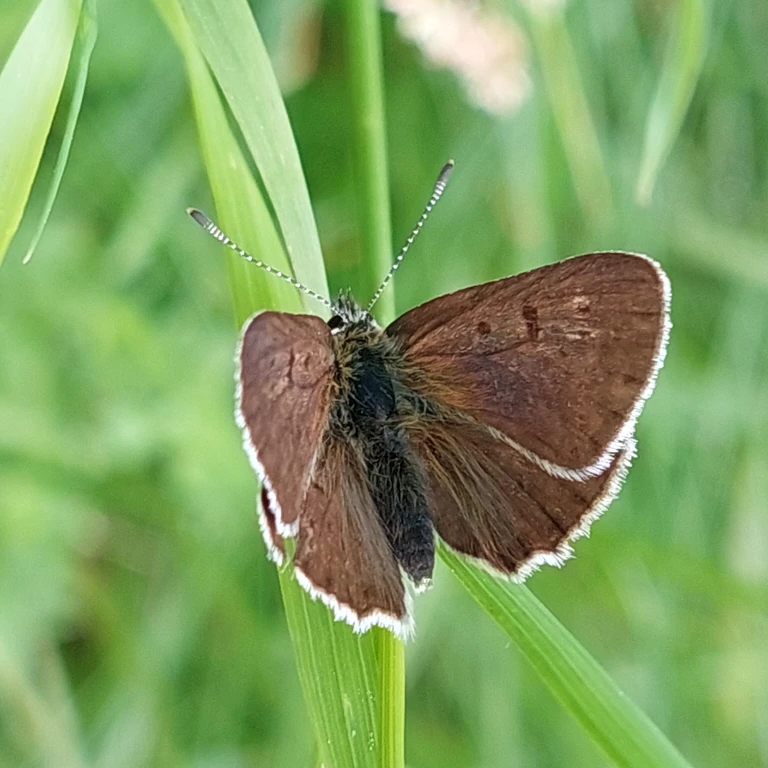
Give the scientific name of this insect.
Lycaena tityrus (also Loweia tityrus)
